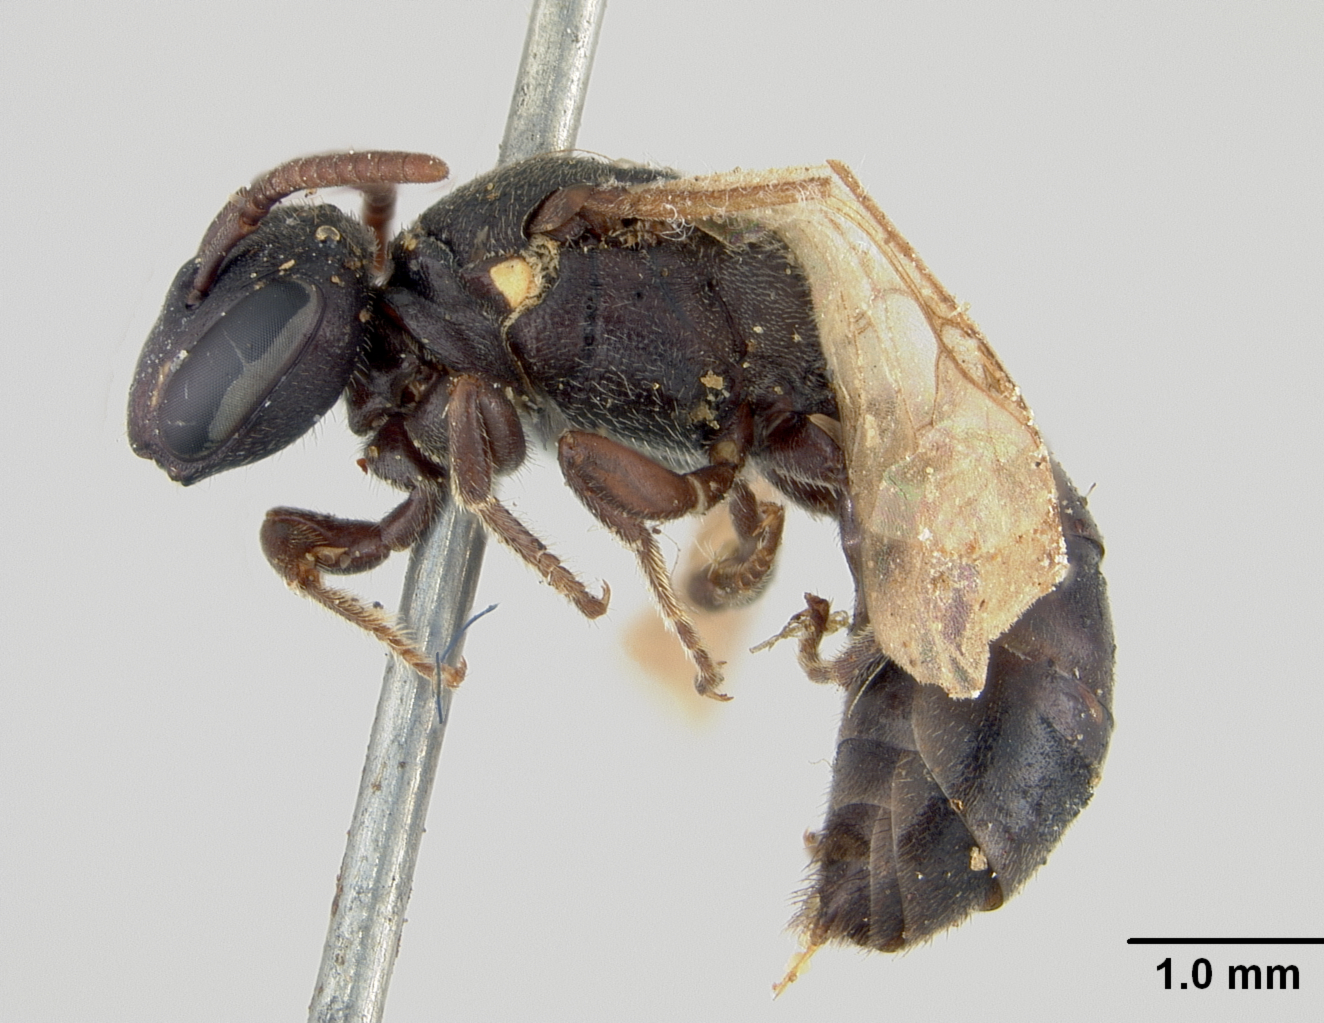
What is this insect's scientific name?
Prosopis gaigei
